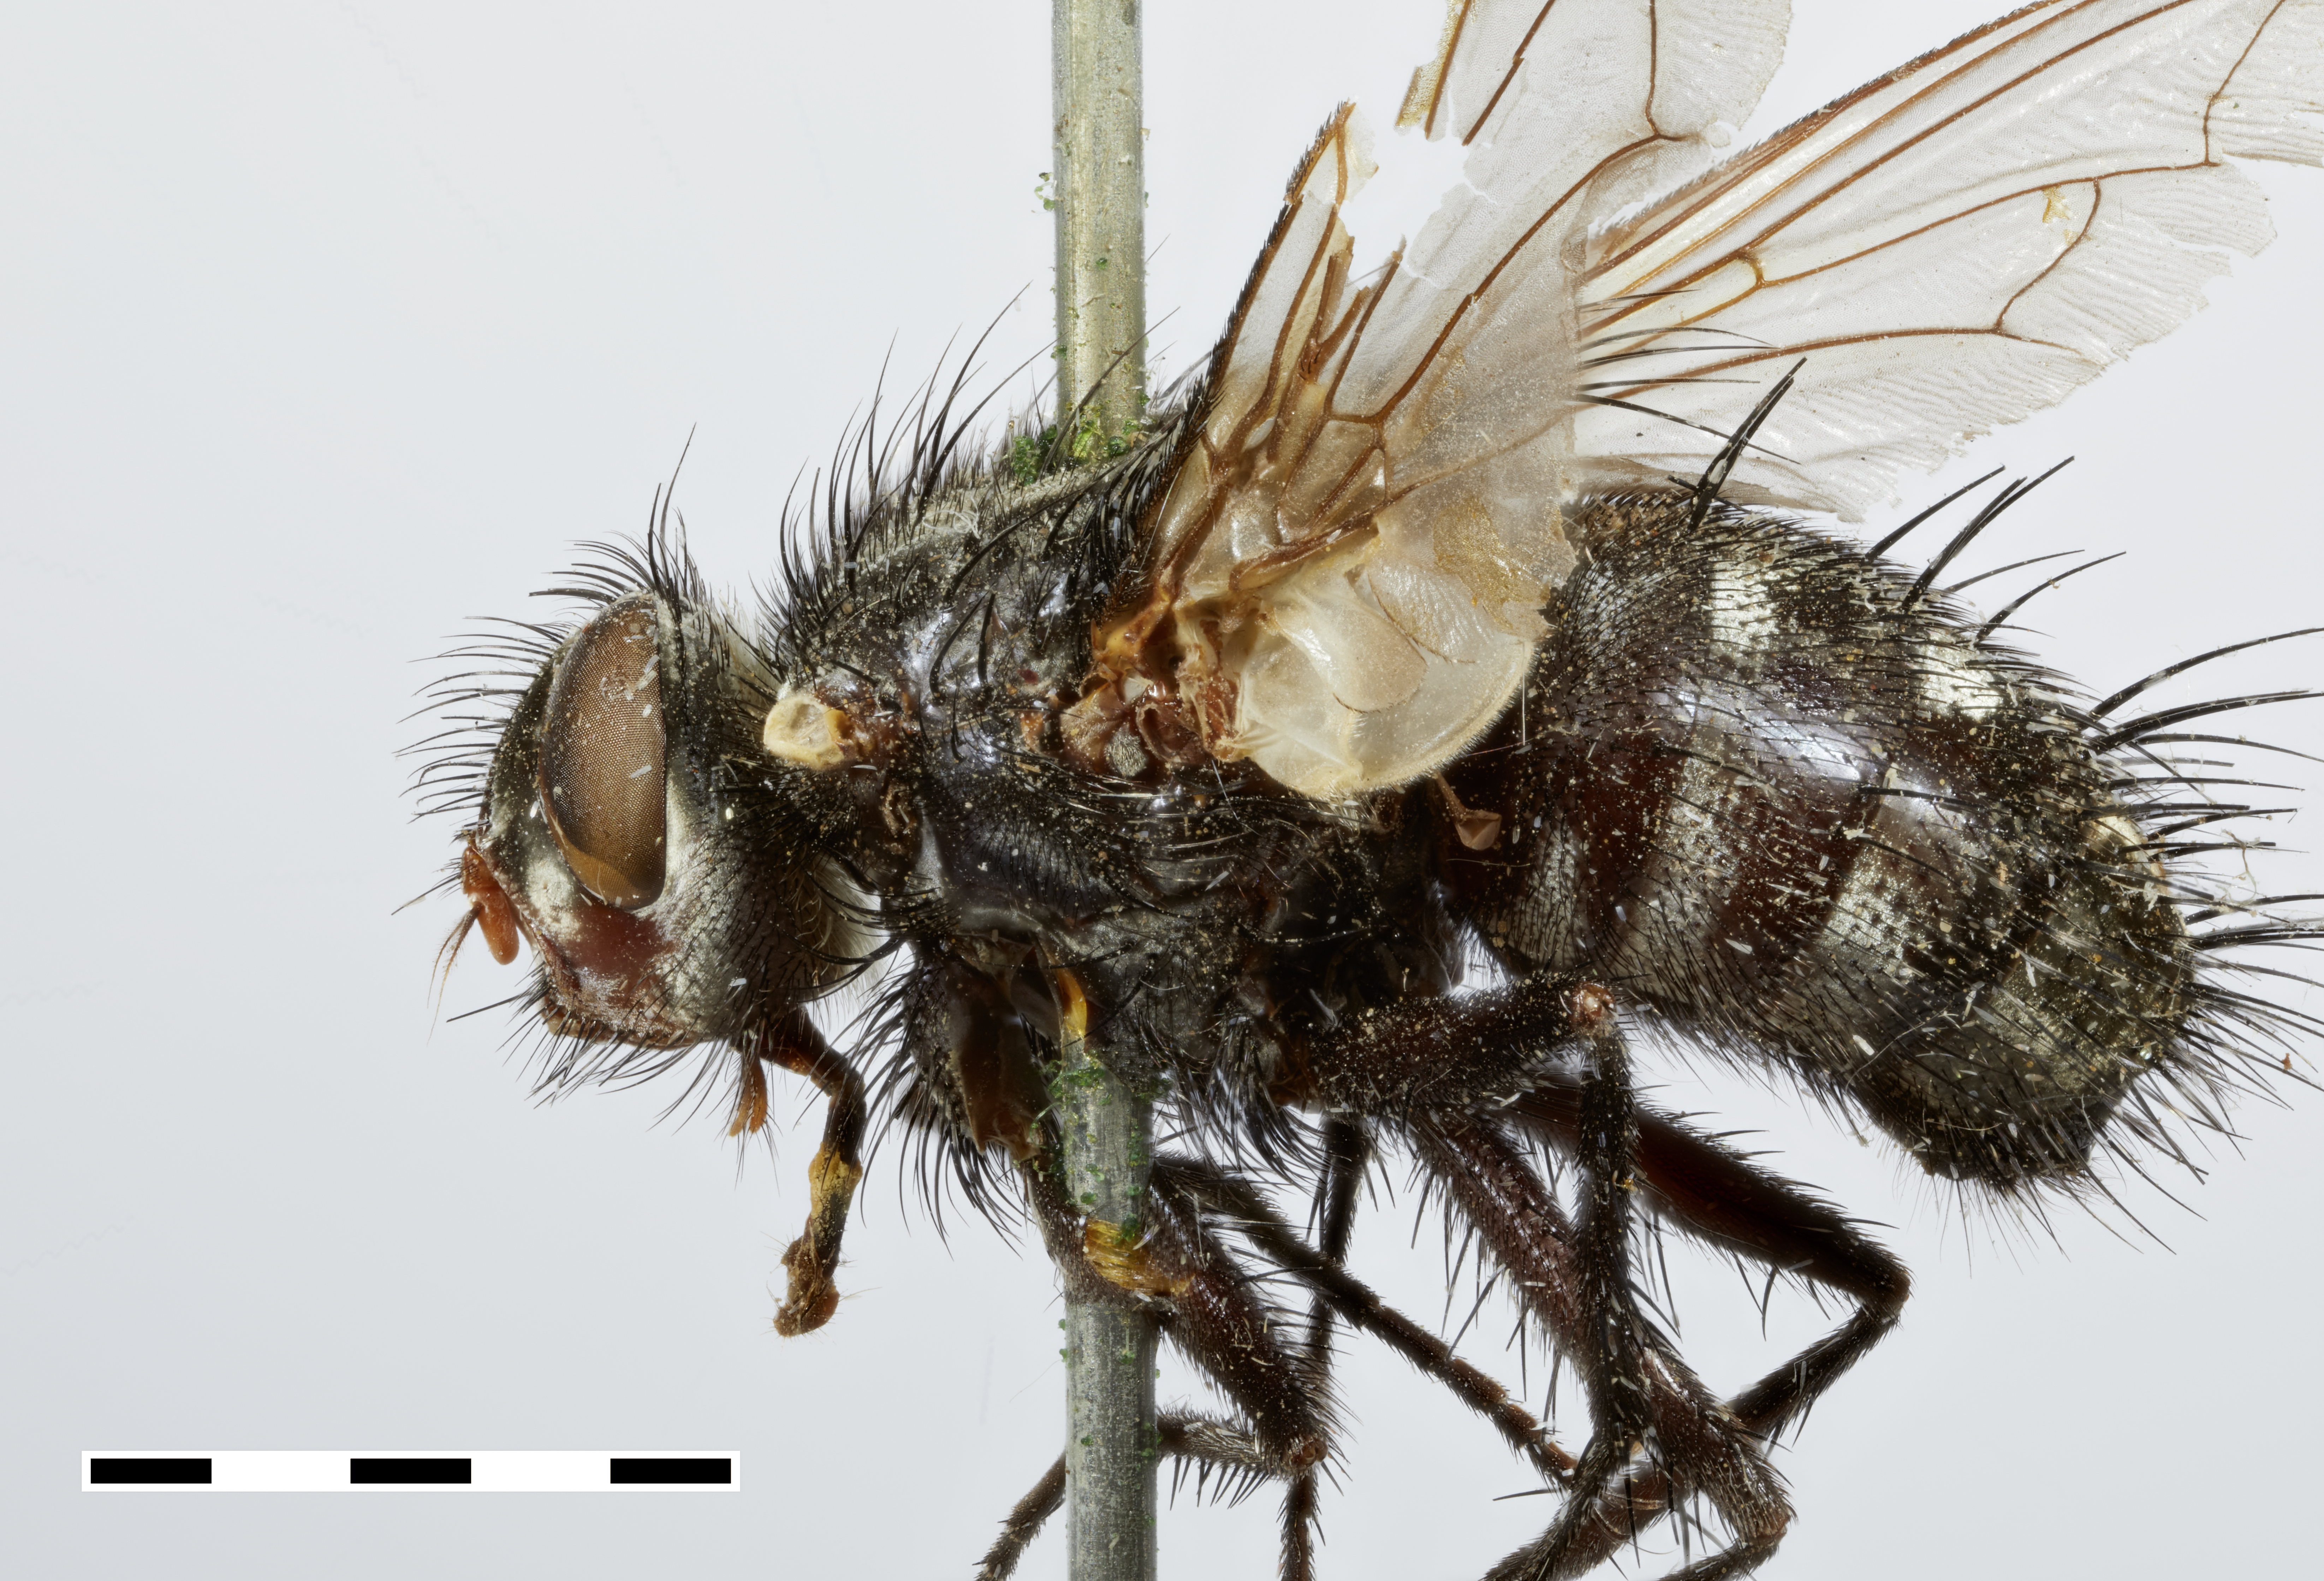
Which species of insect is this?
Oreophyto ochricornis
